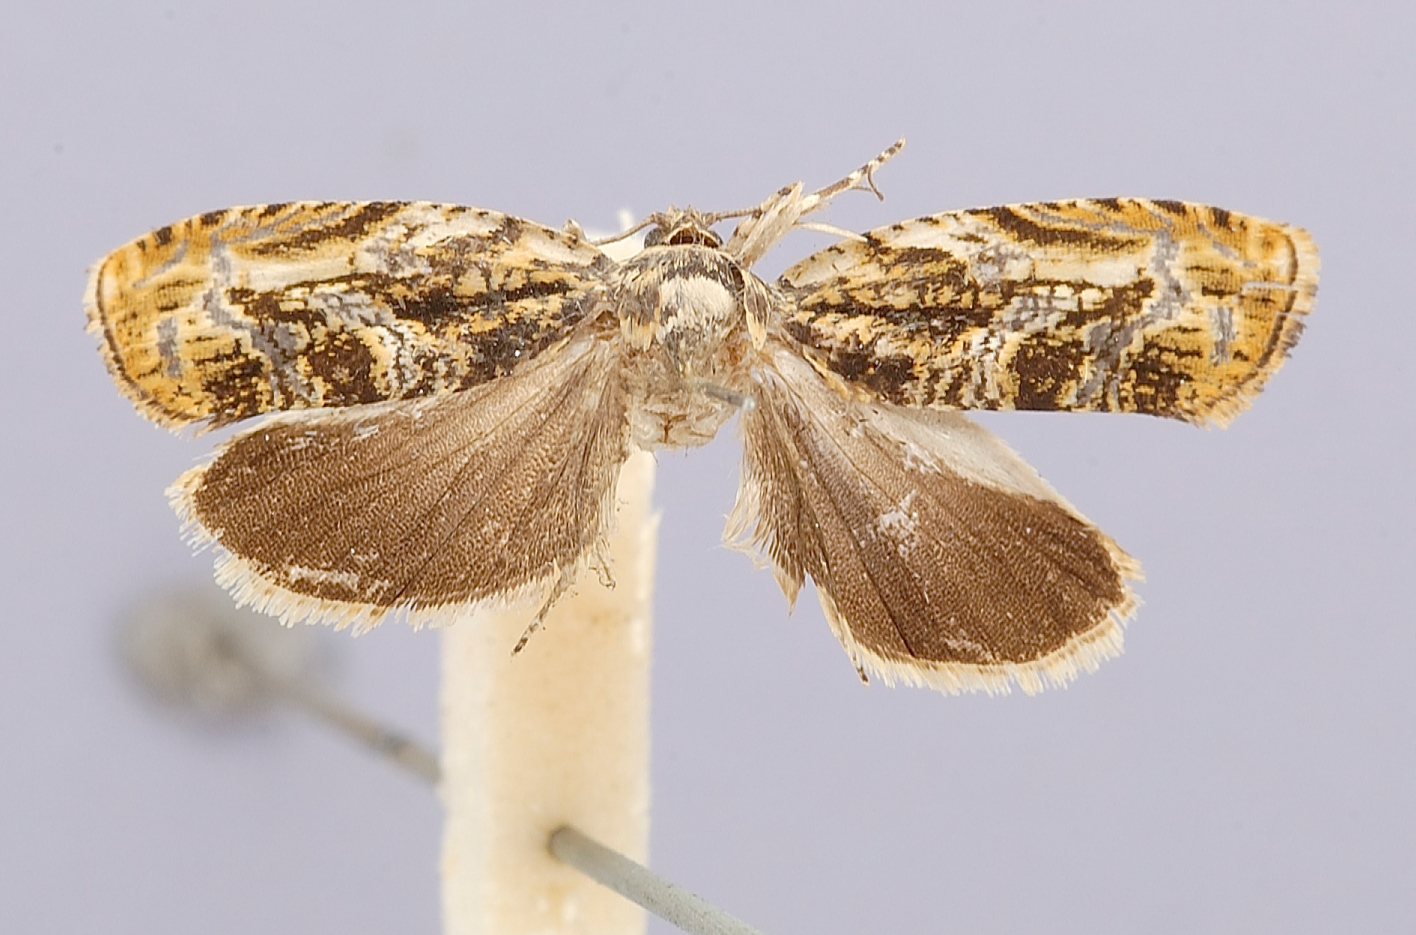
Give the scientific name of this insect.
Pseudohedya elaborata
